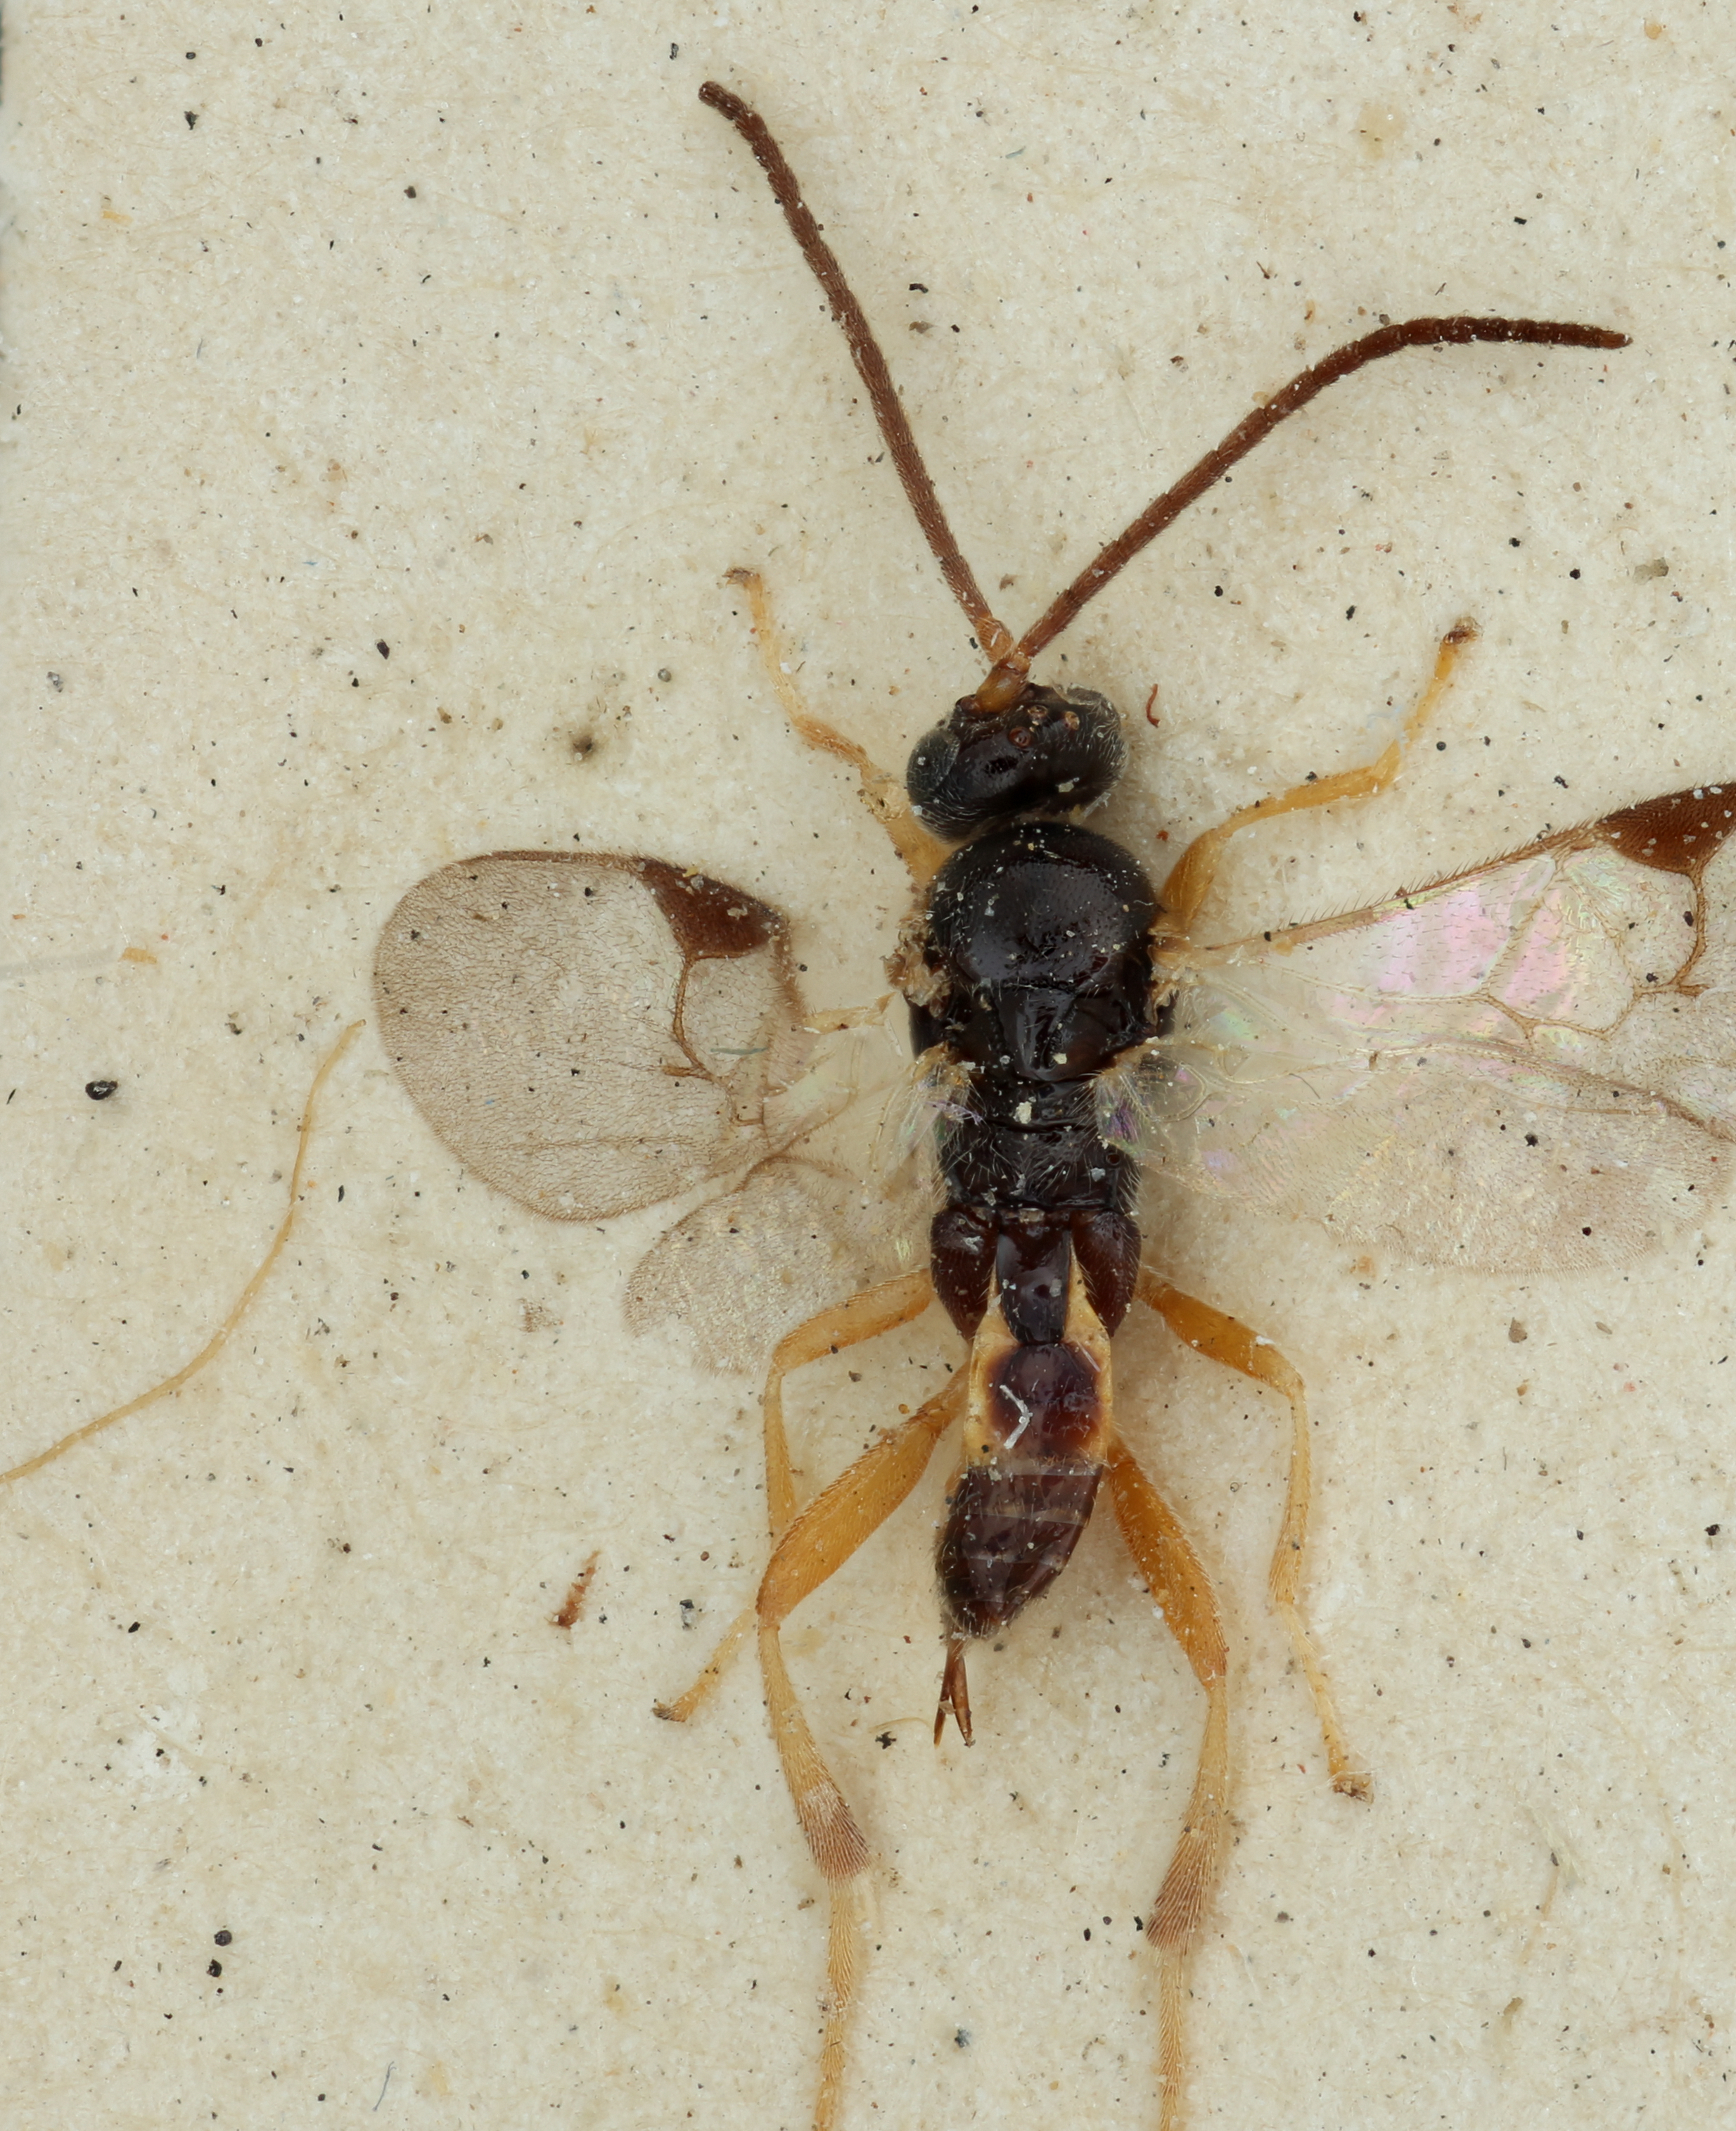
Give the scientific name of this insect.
Glypapanteles minor
